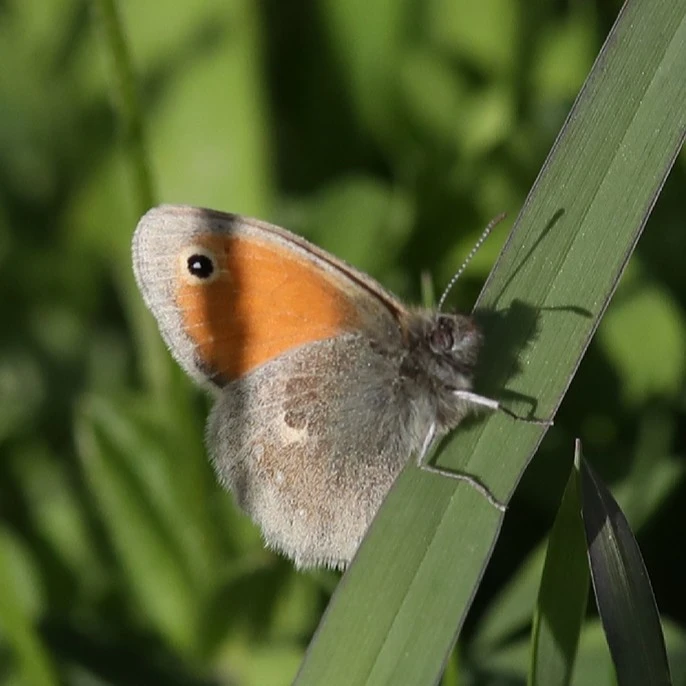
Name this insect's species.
Coenonympha pamphilus
